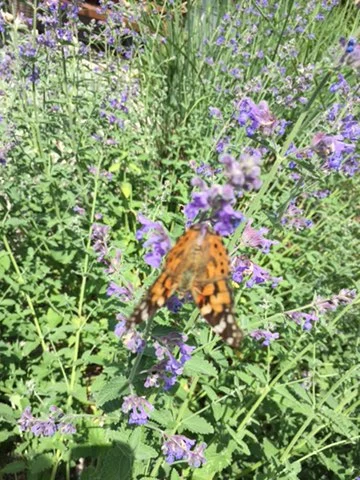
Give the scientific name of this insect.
Vanessa cardui
